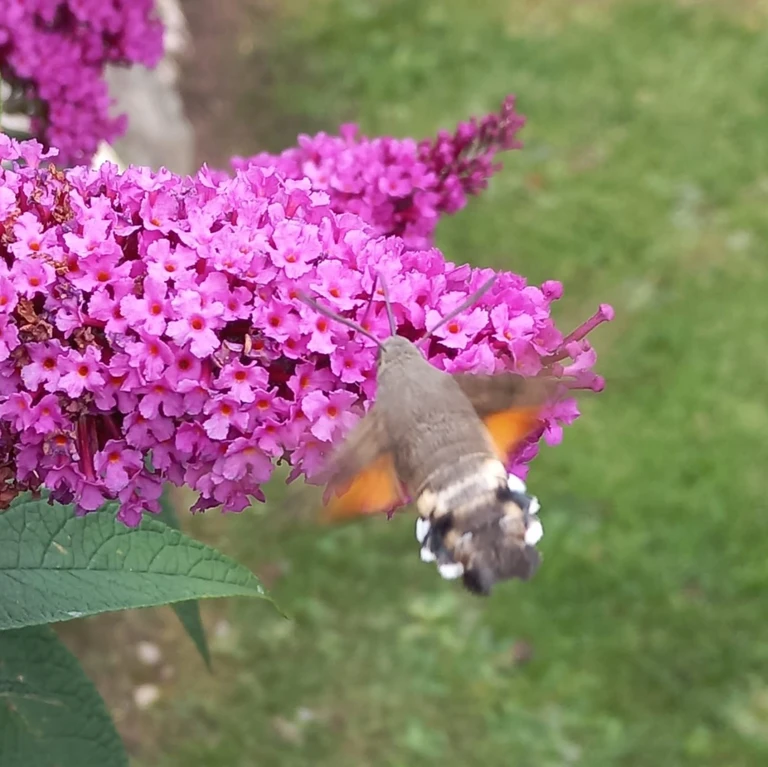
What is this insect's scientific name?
Macroglossum stellatarum
